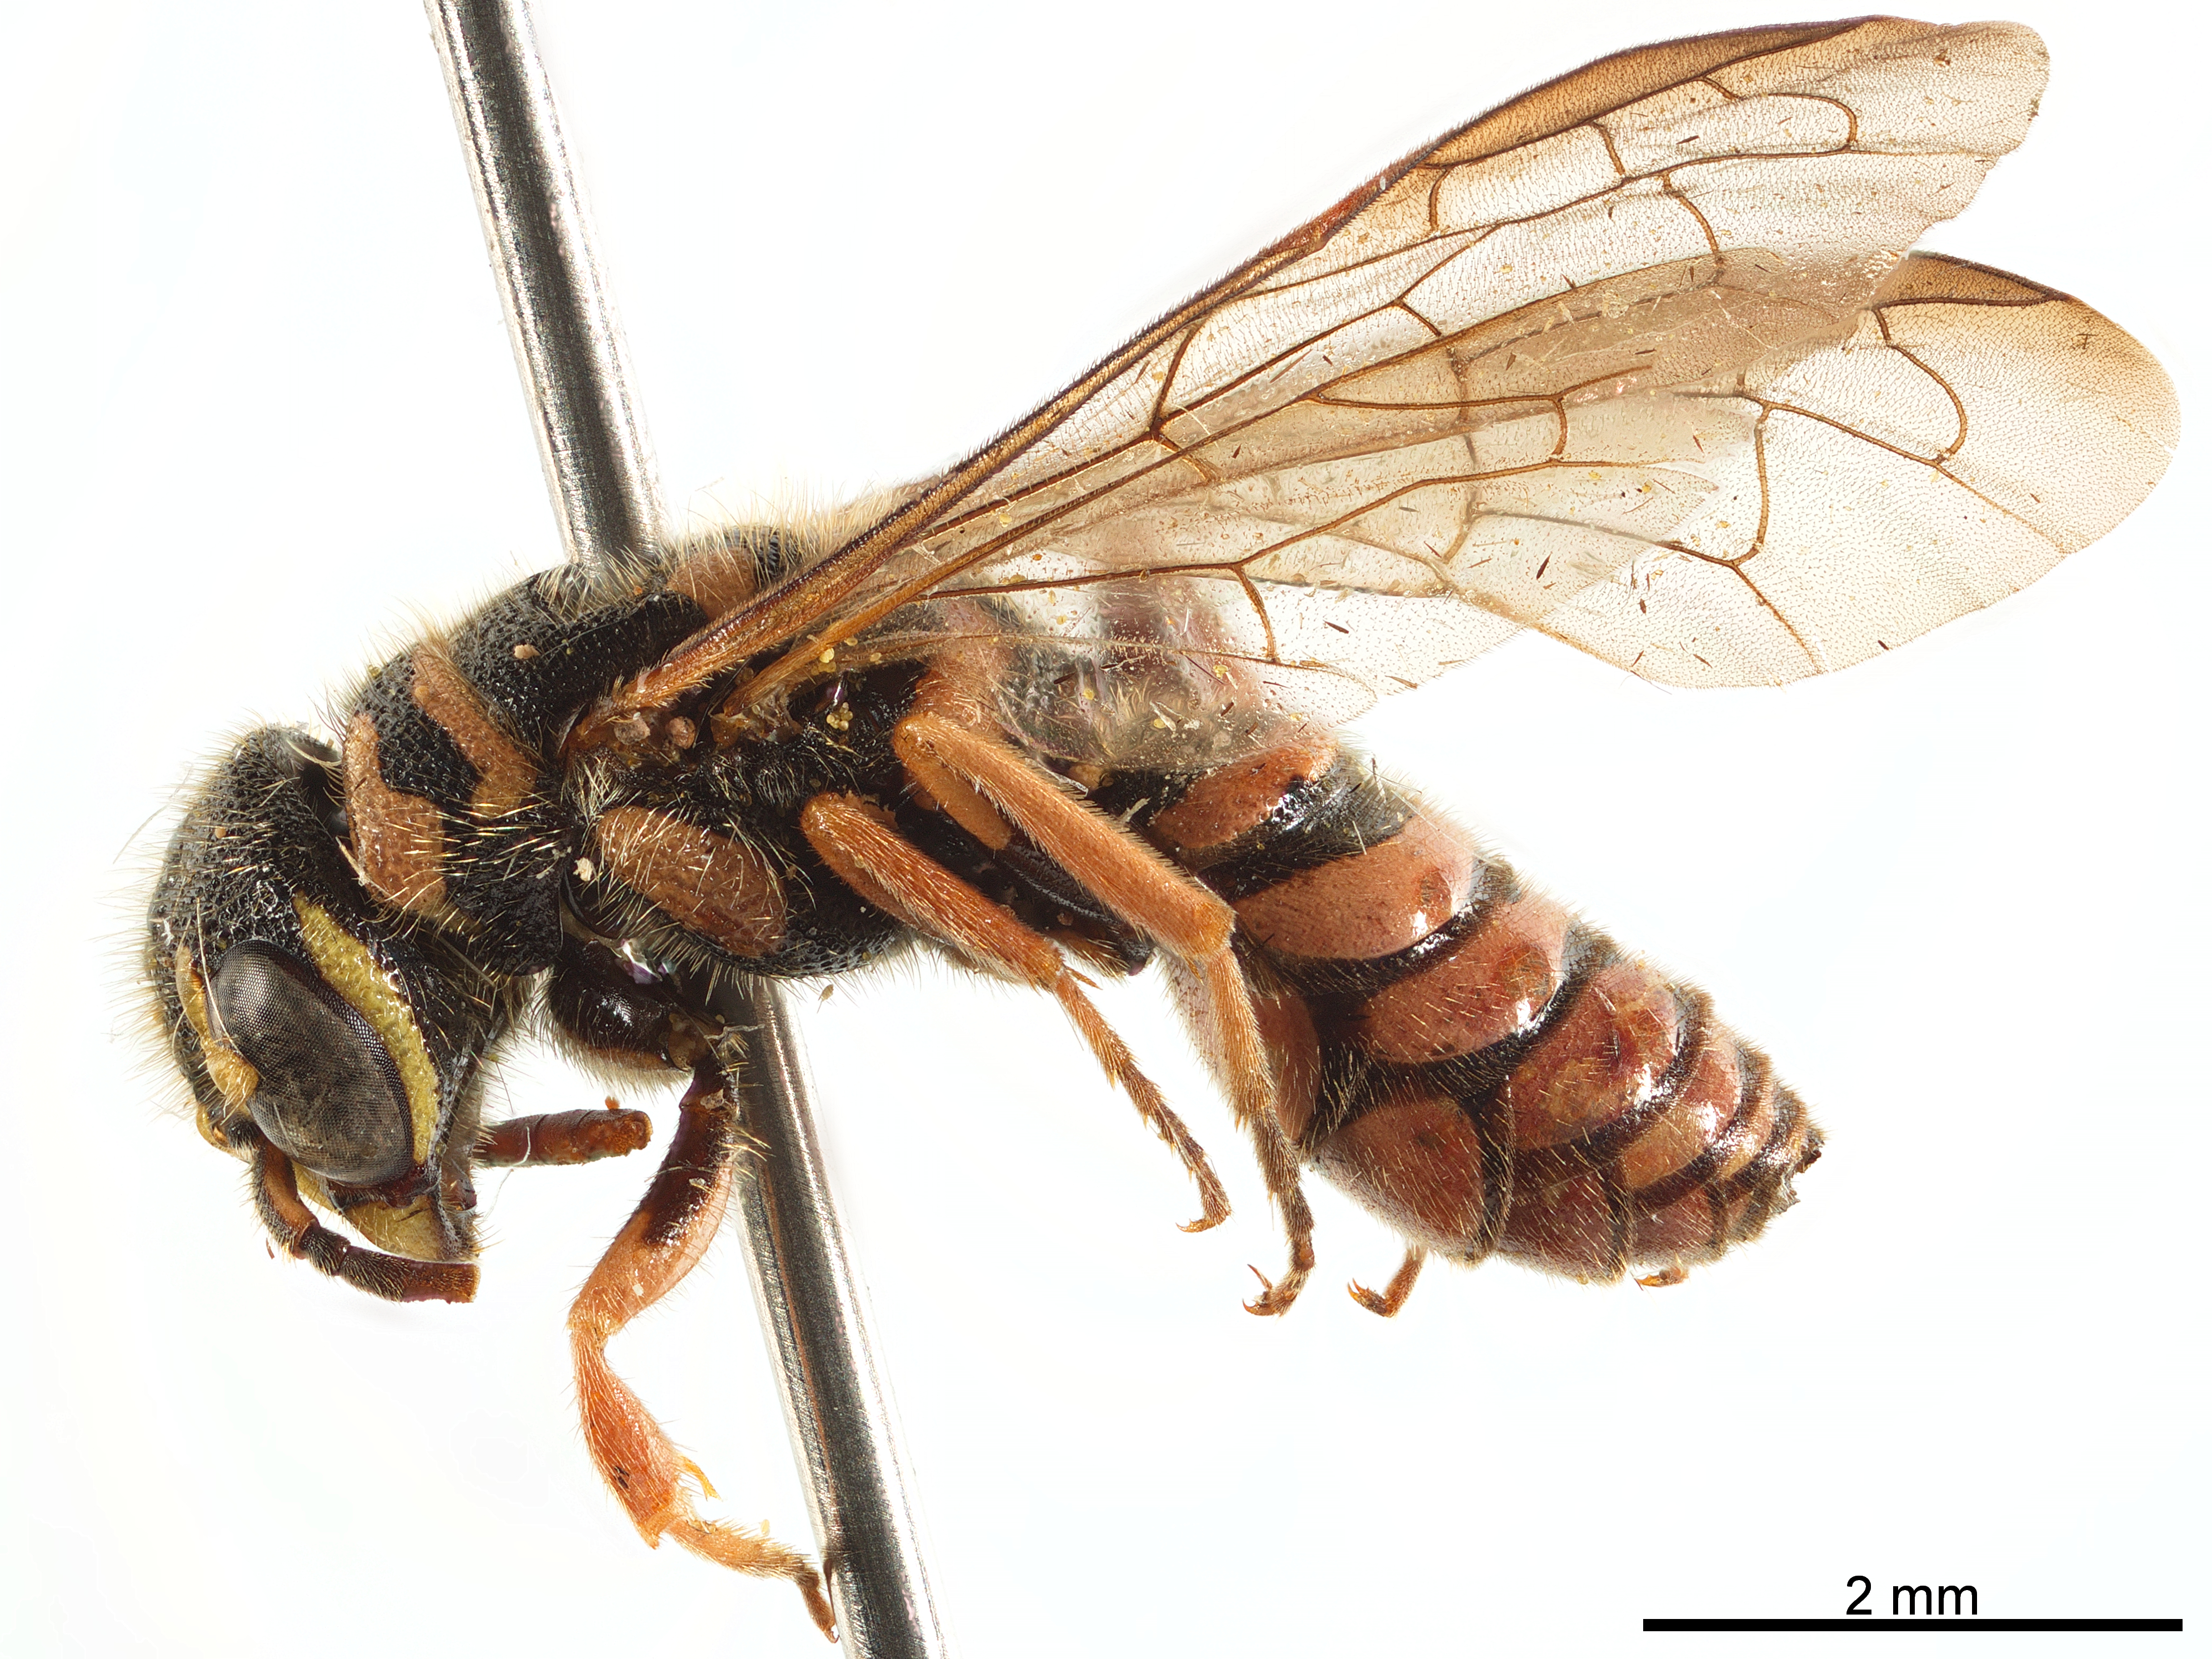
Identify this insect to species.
Eusapyga verticalis
